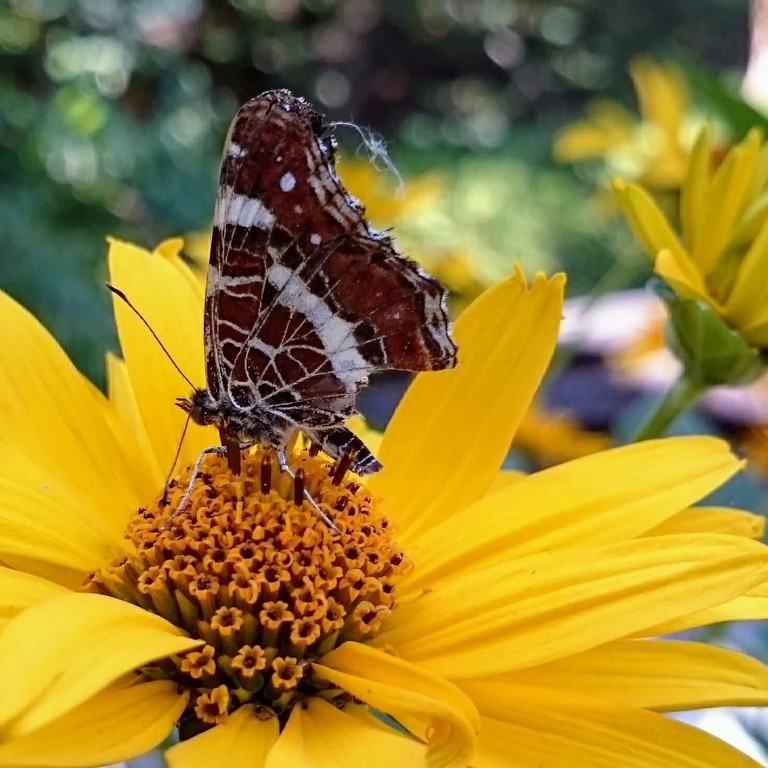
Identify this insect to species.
Araschnia levana
